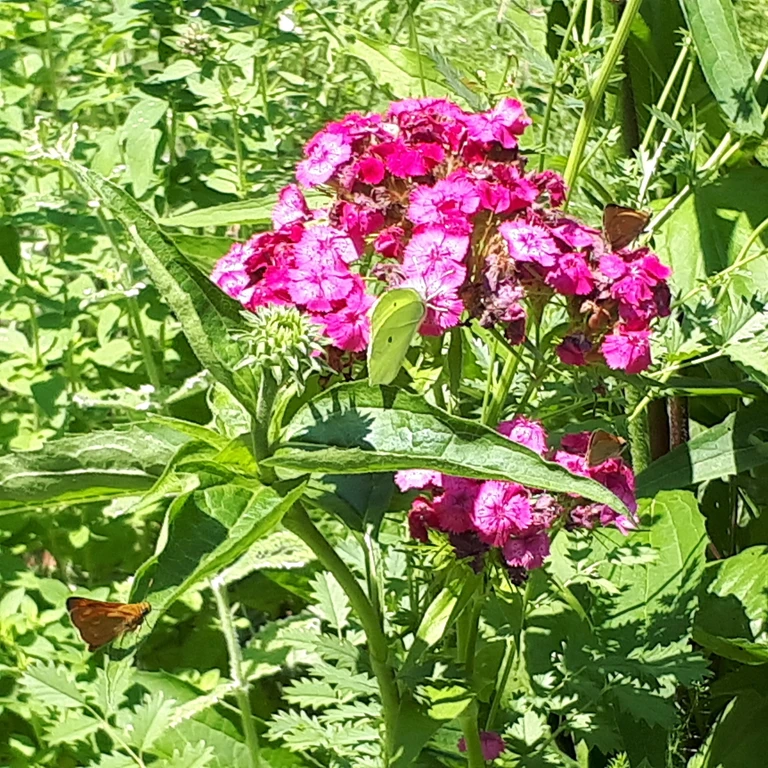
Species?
Ochlodes sylvanus (also Ochlodes venata)
